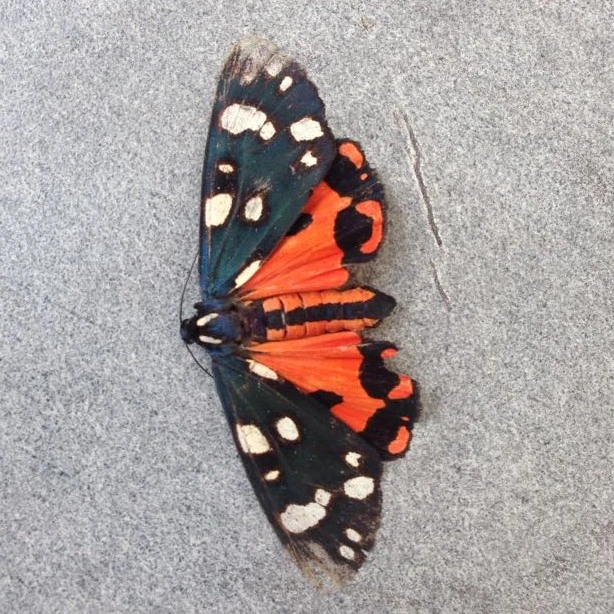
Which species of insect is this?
Callimorpha dominula
